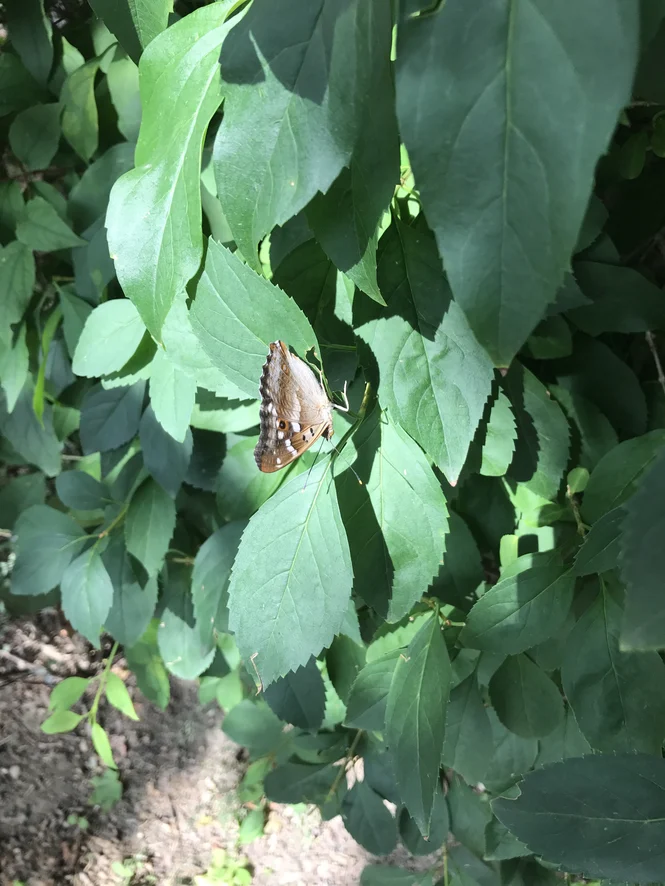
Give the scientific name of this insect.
Apatura ilia
